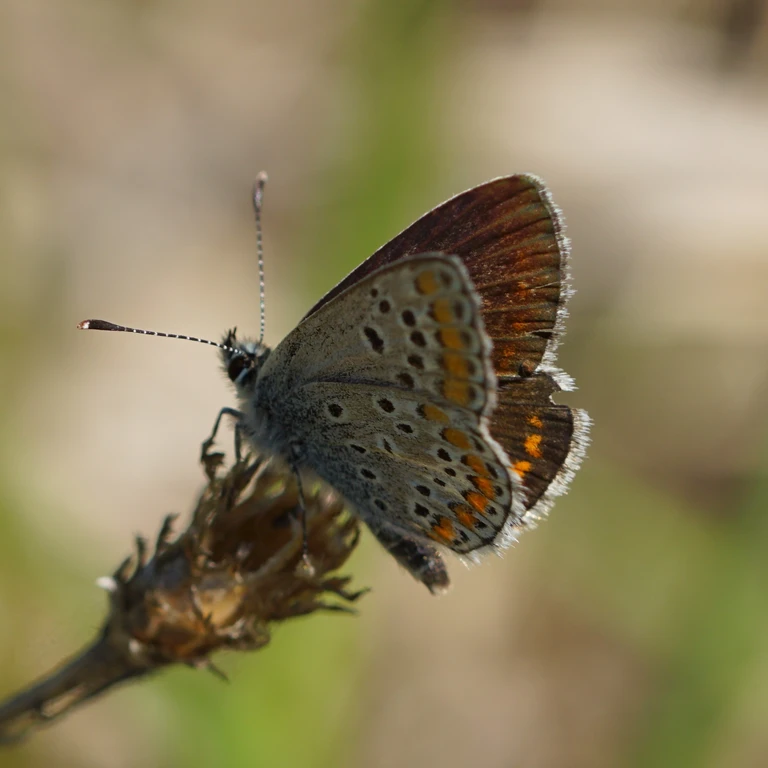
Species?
Aricia agestis/artaxerxes
